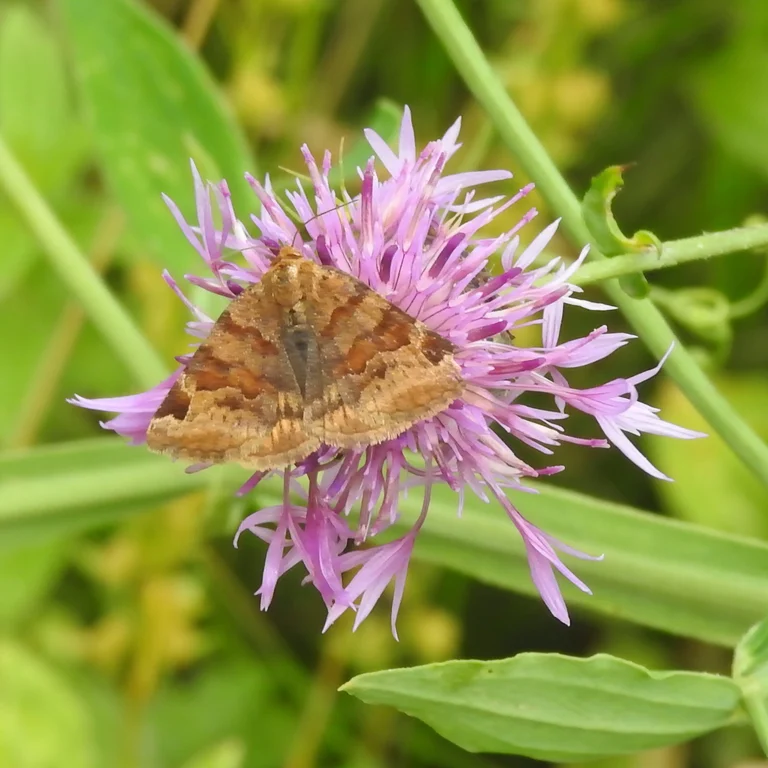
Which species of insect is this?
Euclidia glyphica
